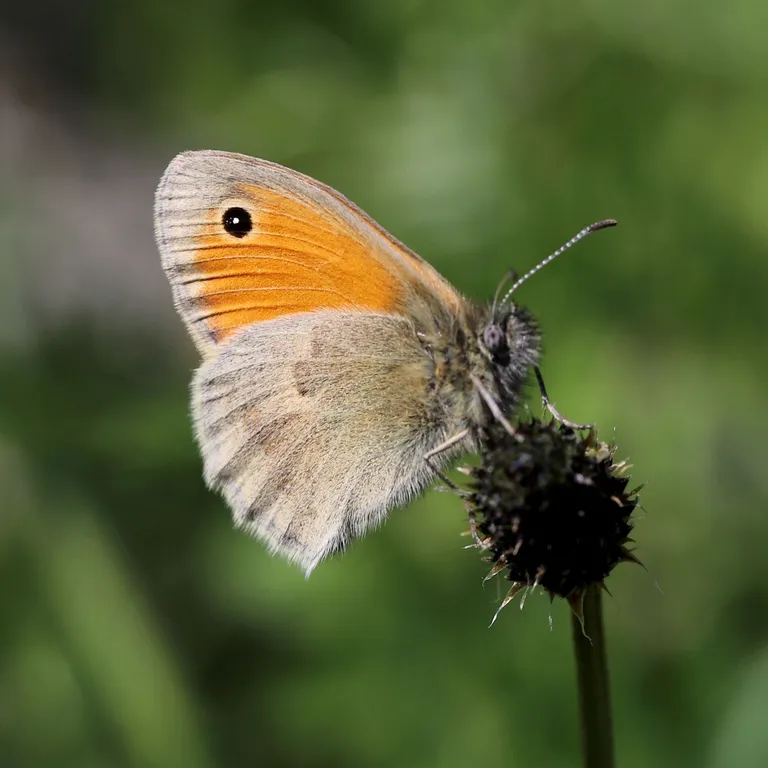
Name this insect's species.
Coenonympha pamphilus
